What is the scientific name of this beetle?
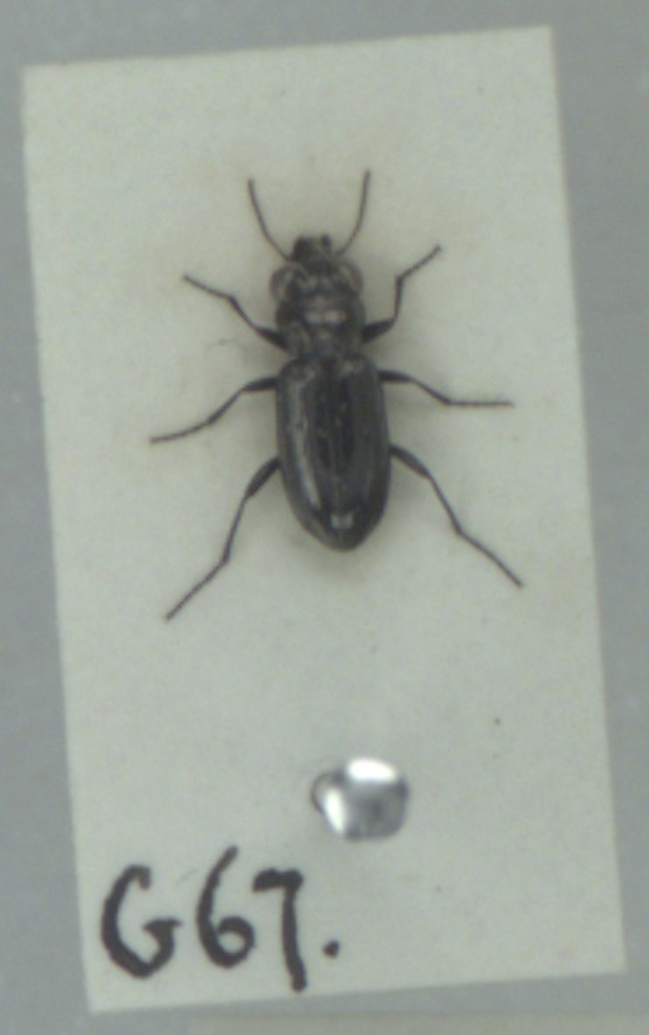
Notiophilus aquaticus
